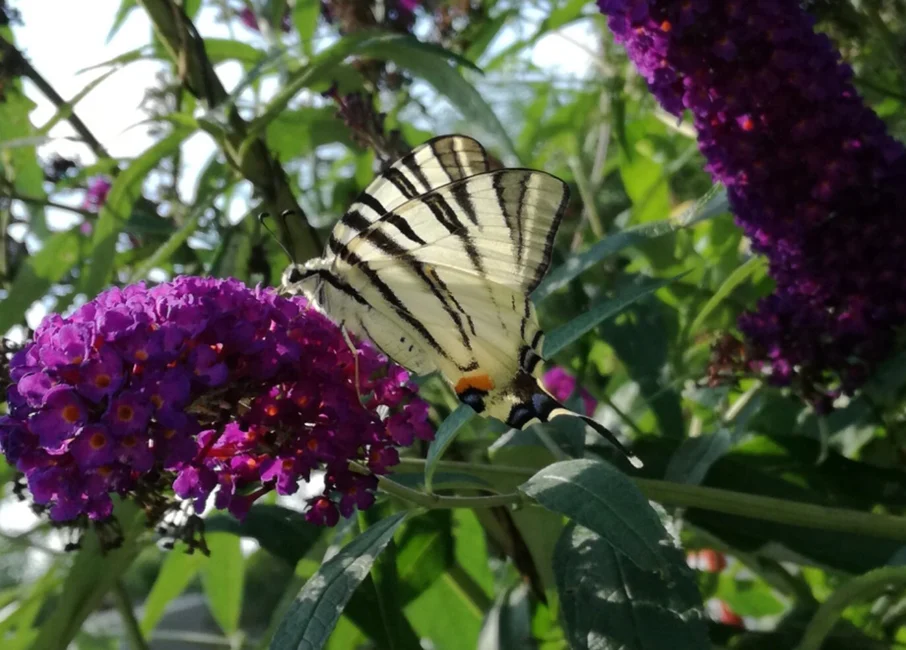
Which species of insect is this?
Iphiclides podalirius
